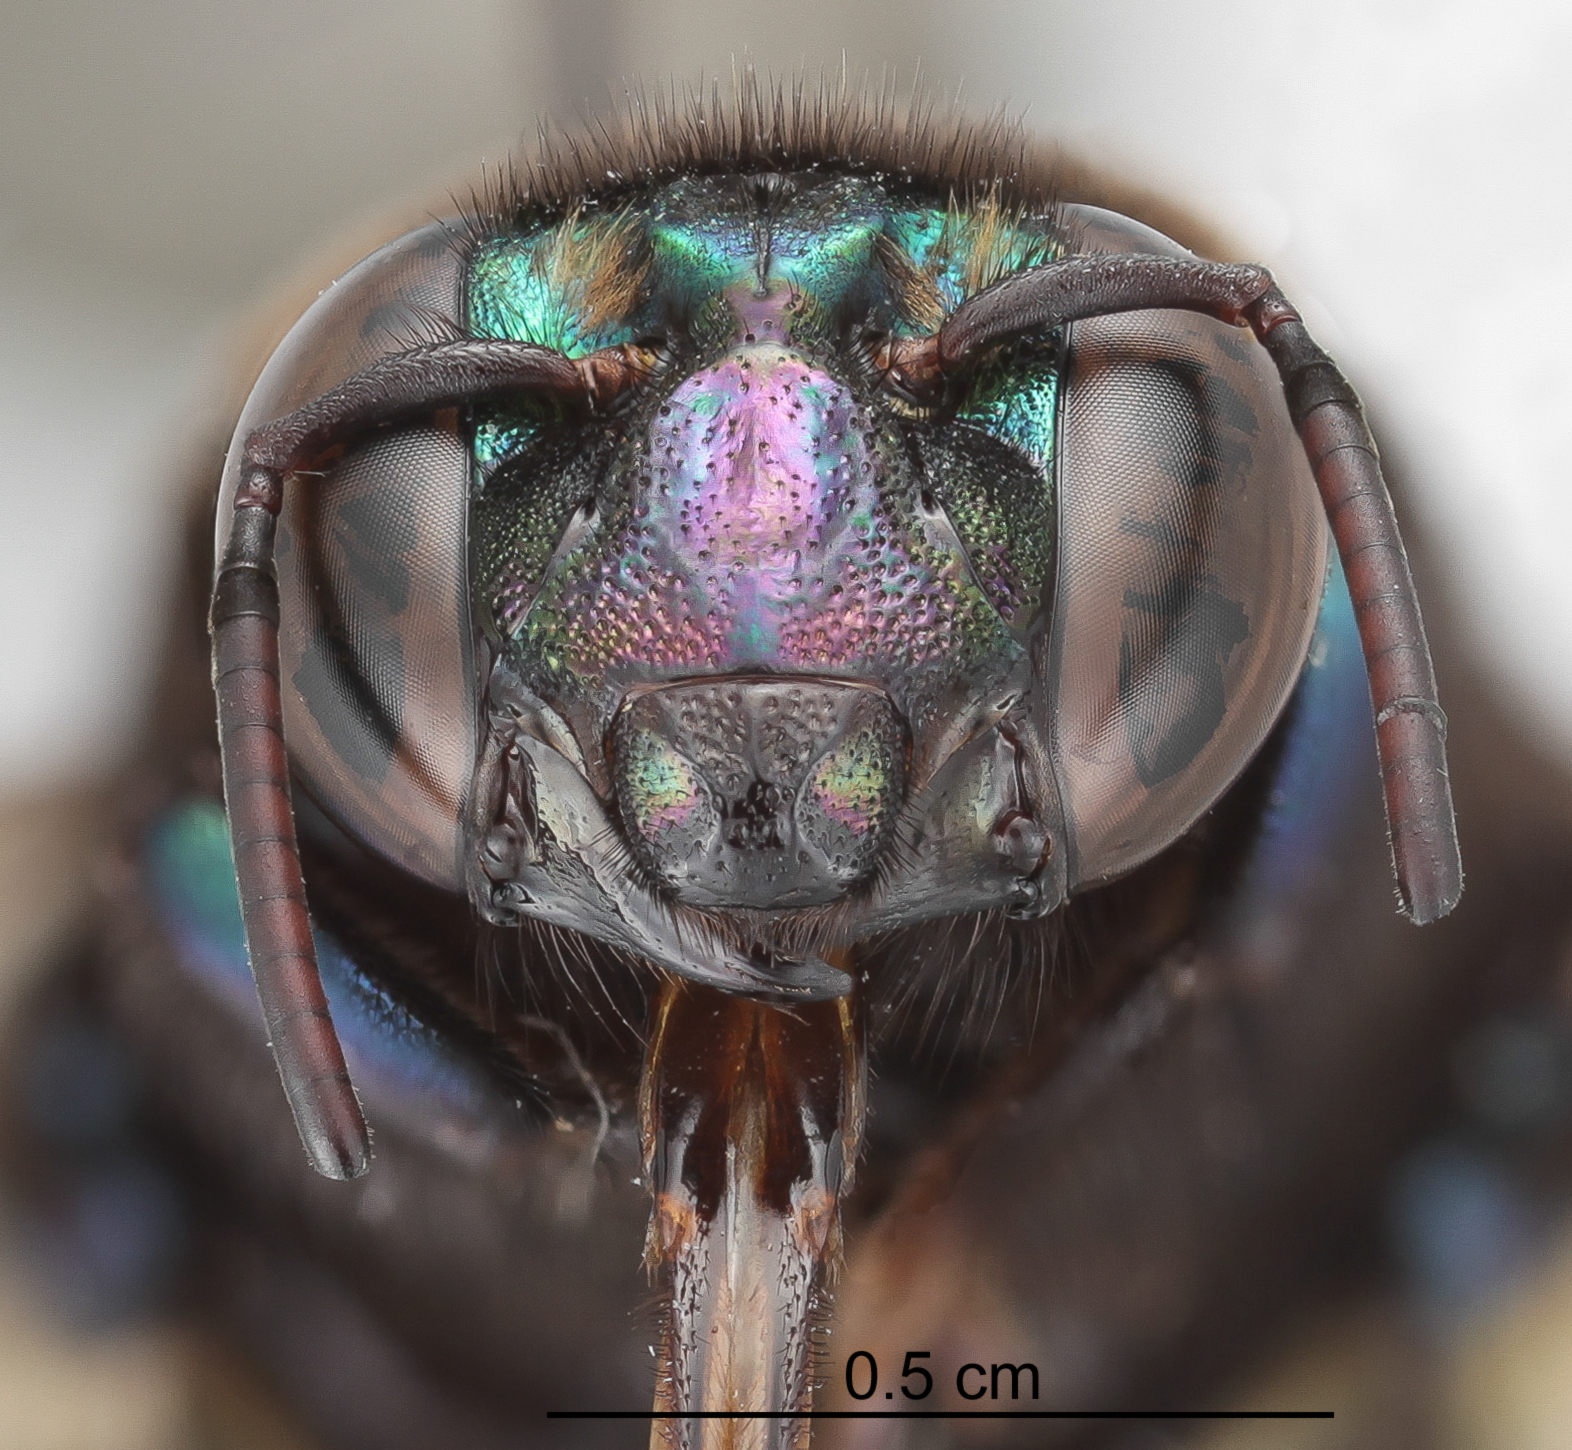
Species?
Eufriesea surinamensis
